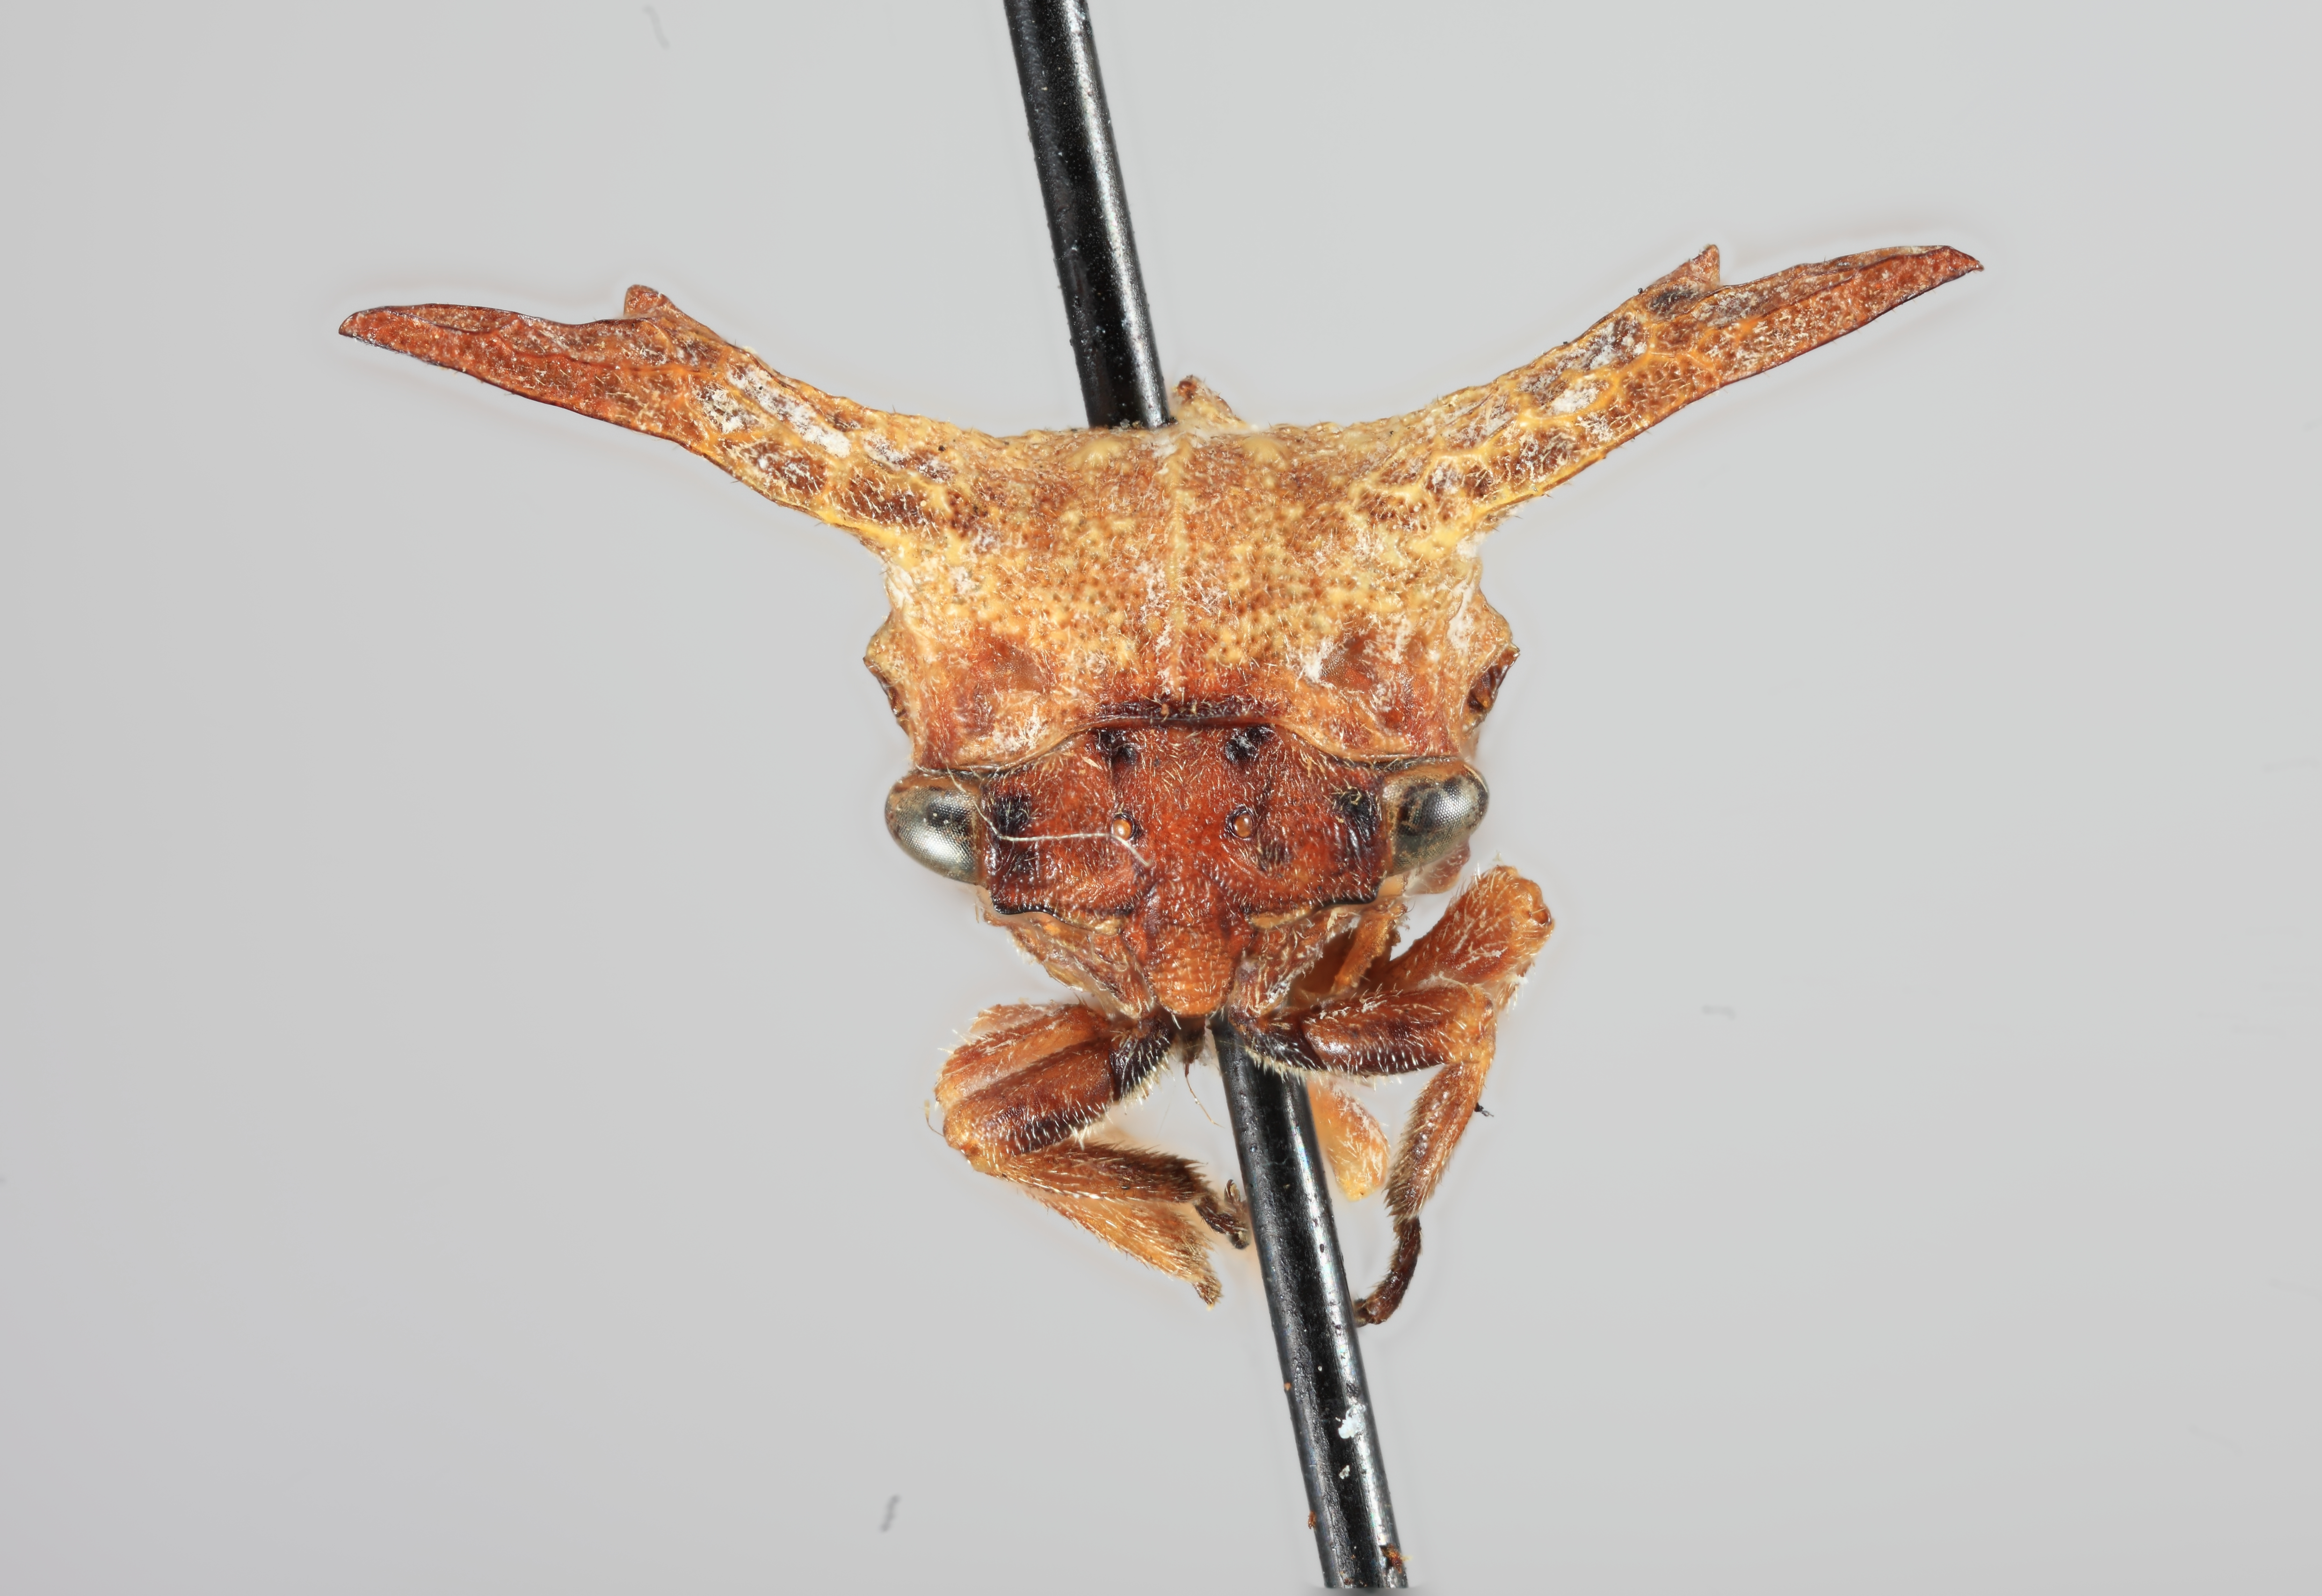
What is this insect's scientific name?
Platycentrus ramosicornis
